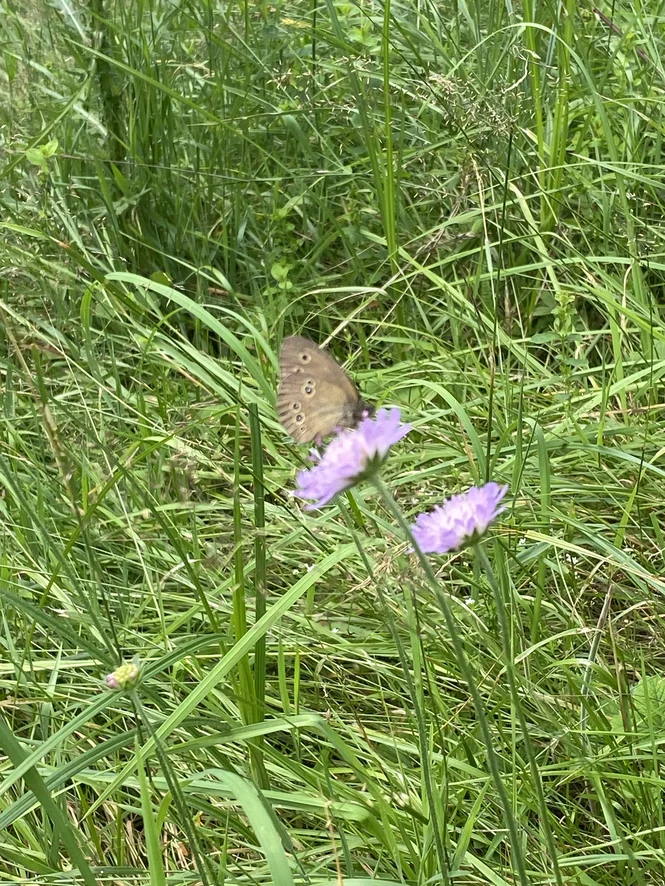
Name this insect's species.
Aphantopus hyperantus
